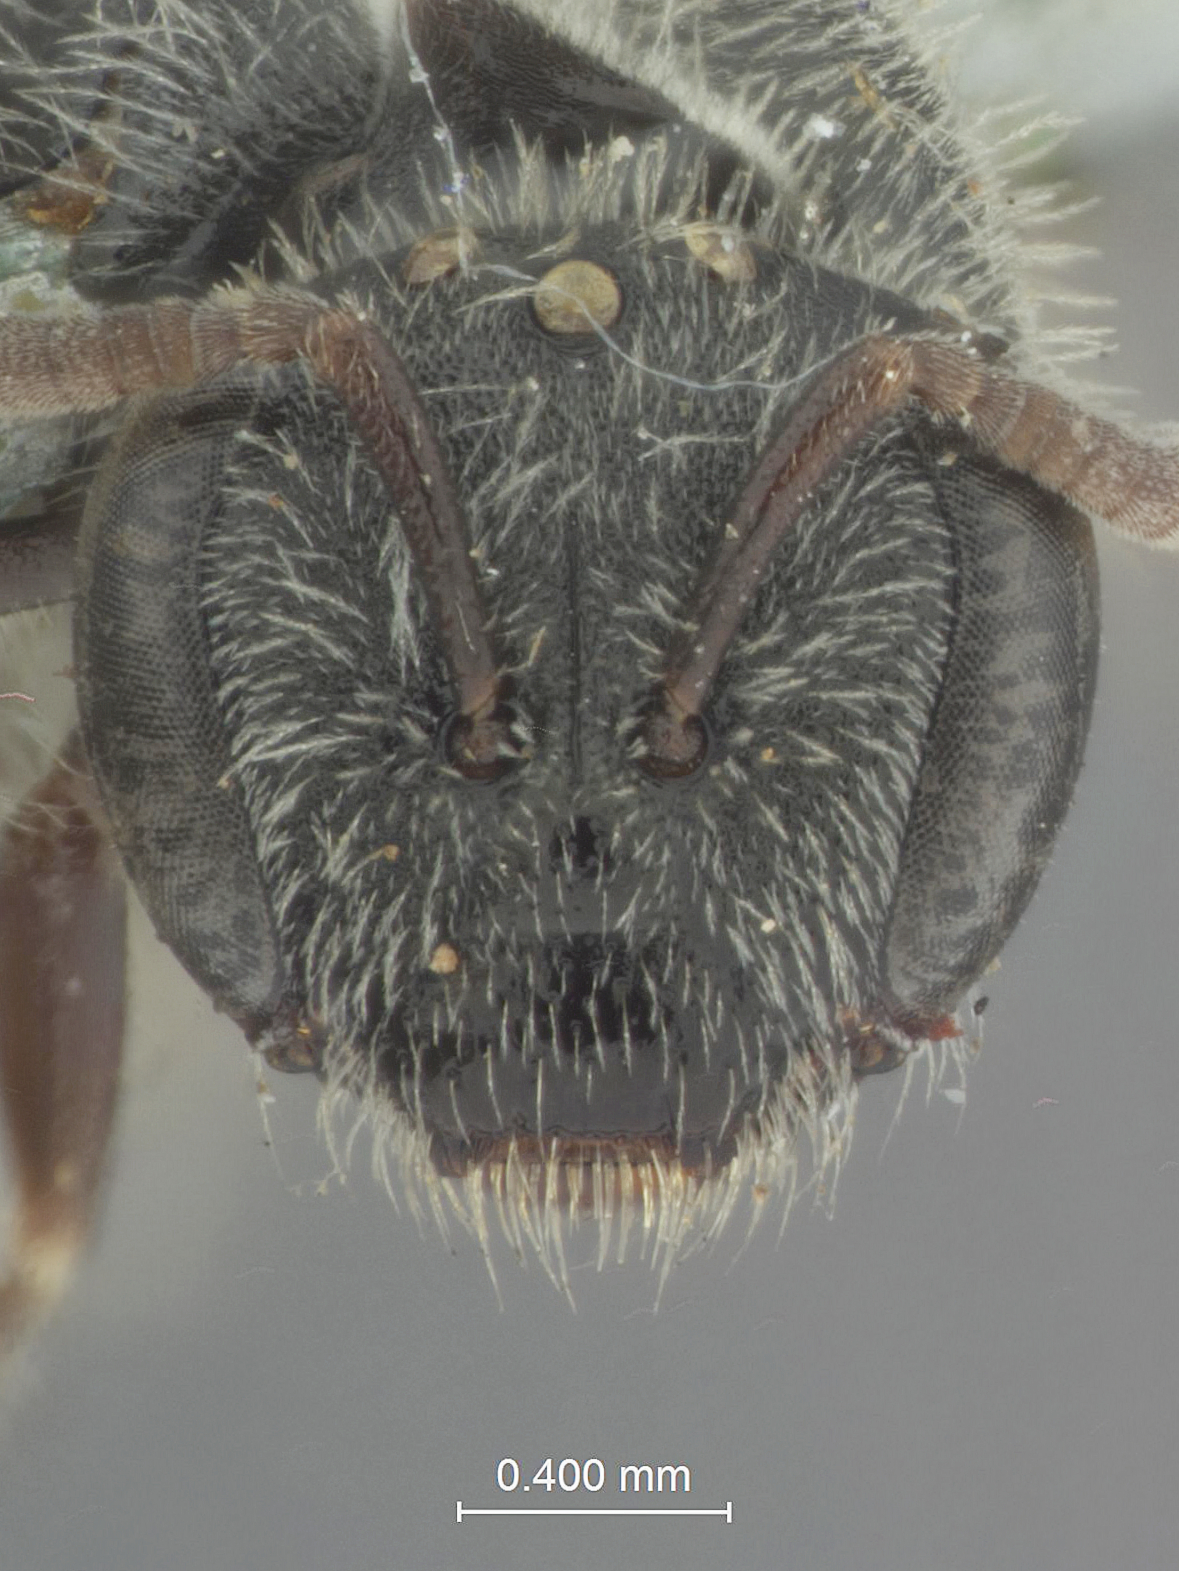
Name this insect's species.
Halictus nigrescens
